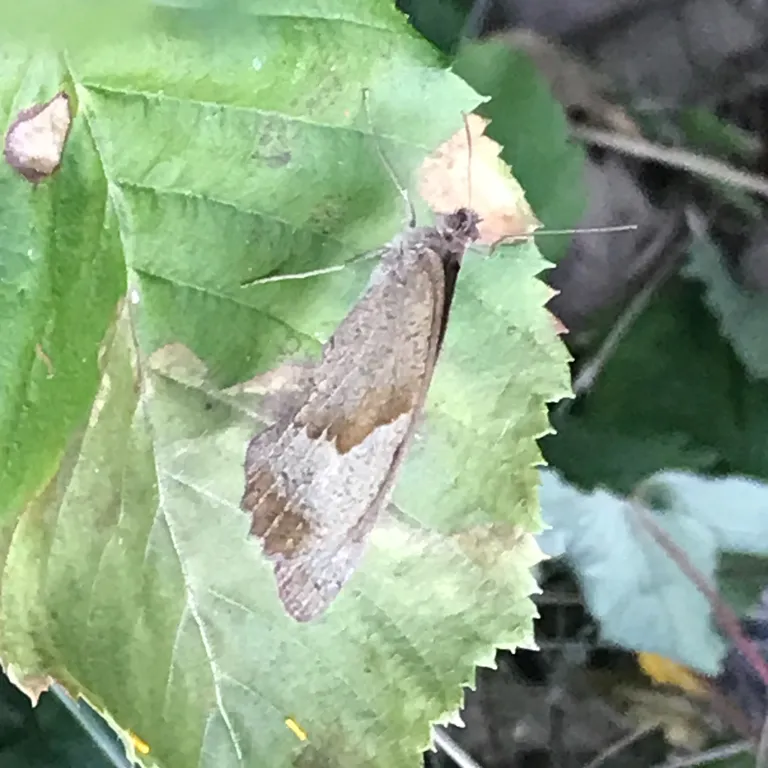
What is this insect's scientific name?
Maniola jurtina
